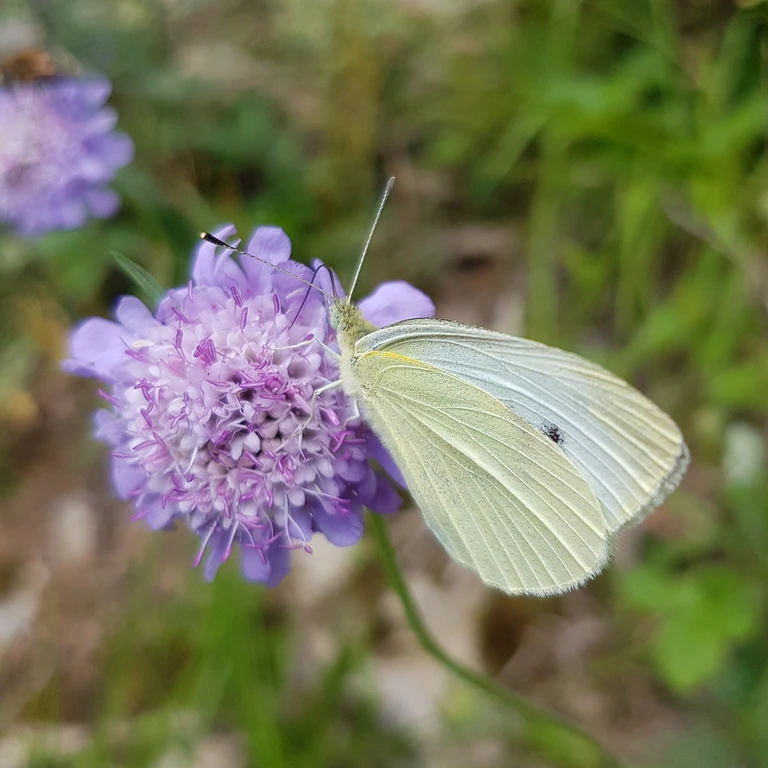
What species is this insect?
Pieris rapae
